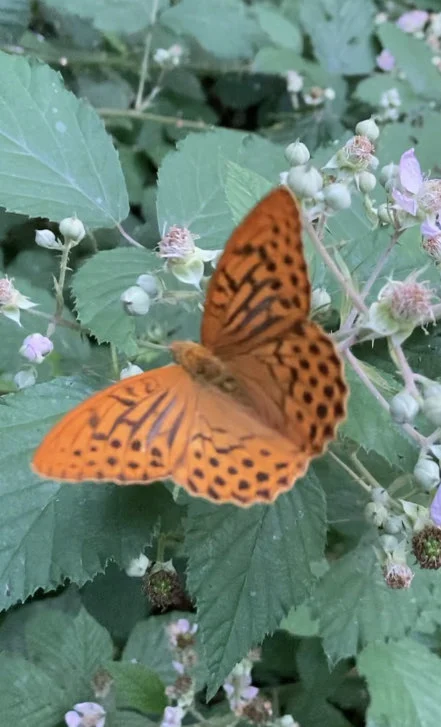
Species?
Argynnis paphia
